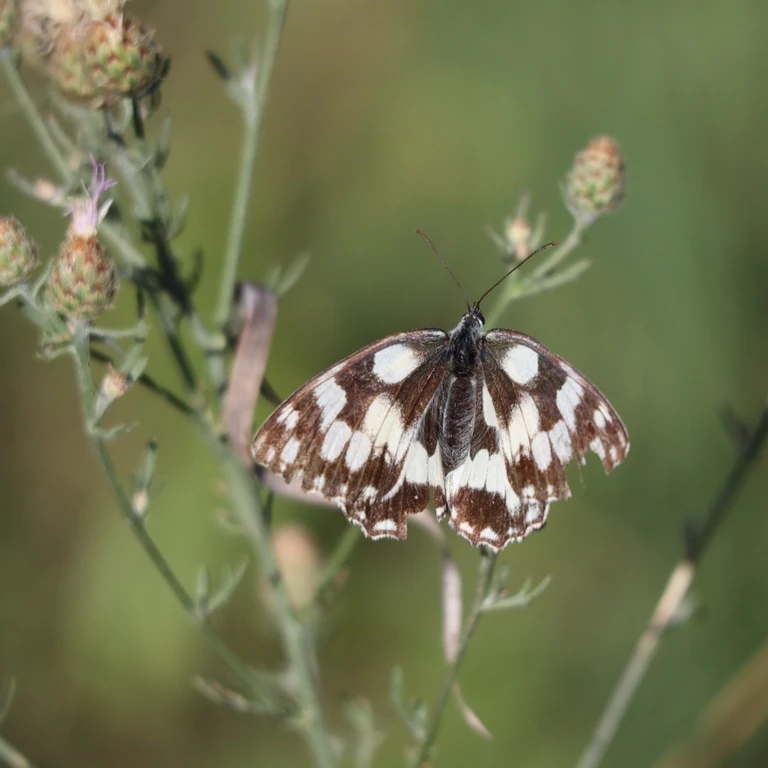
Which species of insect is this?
Melanargia galathea
